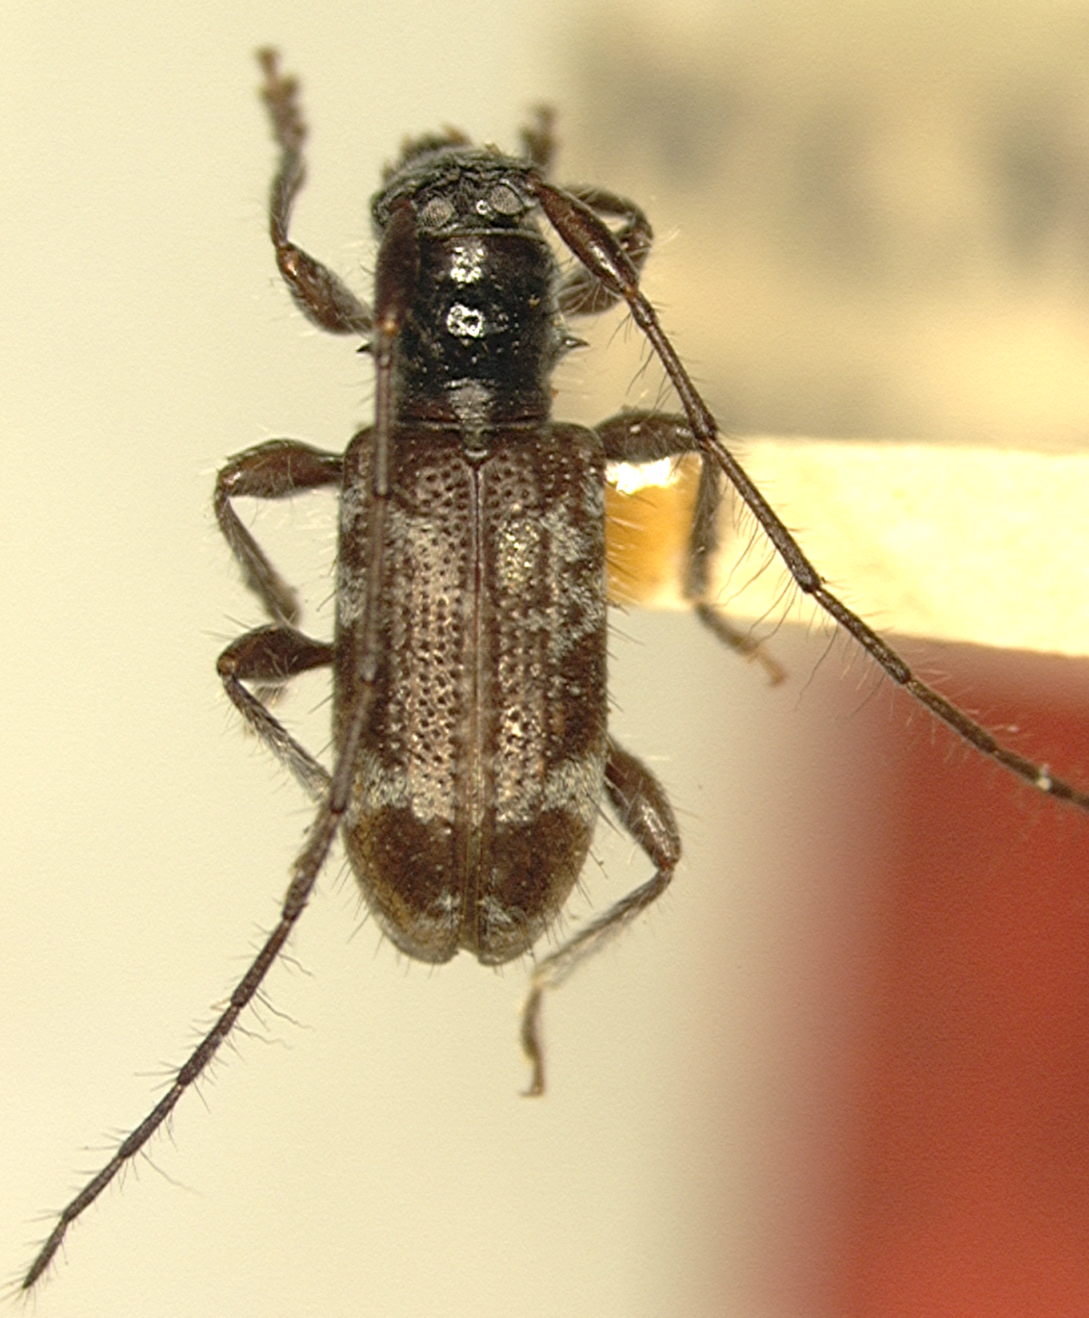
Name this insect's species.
Enes luzonicus
